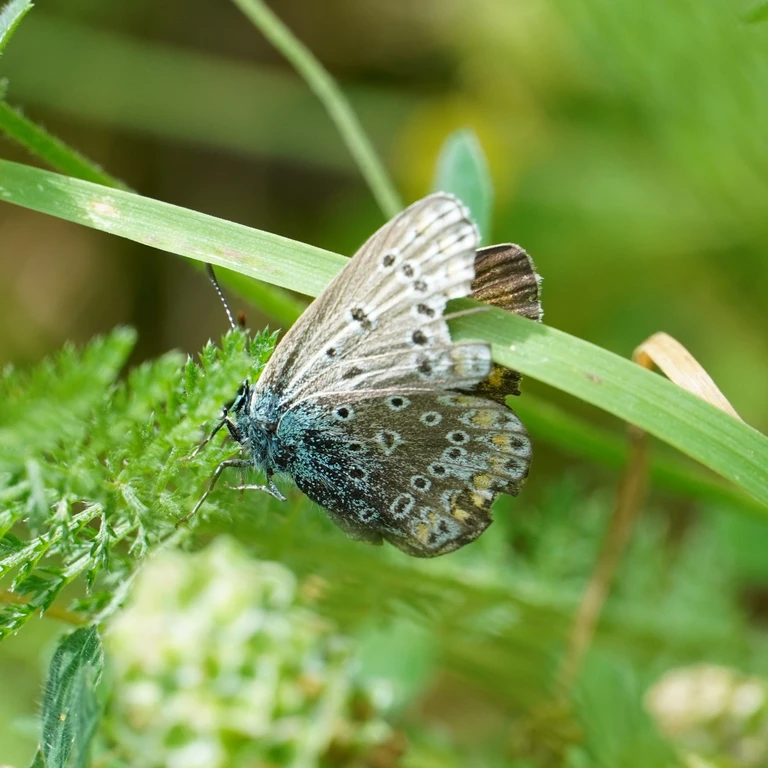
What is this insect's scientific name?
Polyommatus icarus
